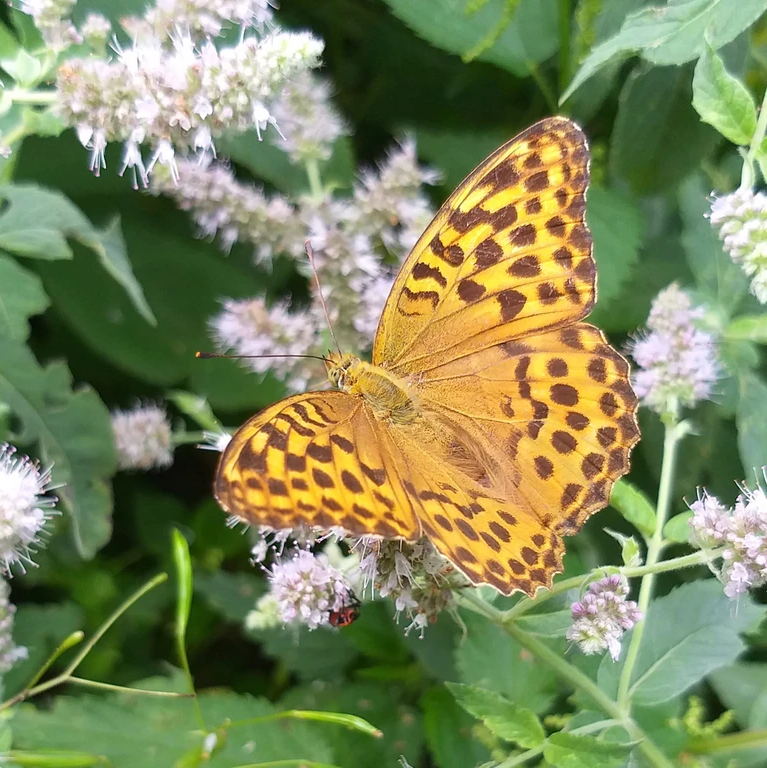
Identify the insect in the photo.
Argynnis paphia
